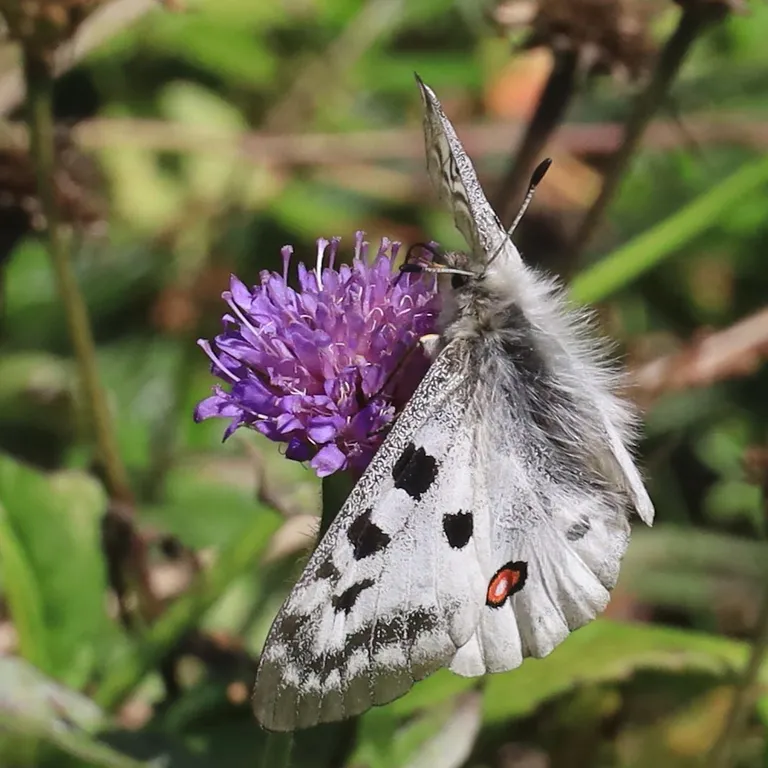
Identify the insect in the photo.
Parnassius apollo
